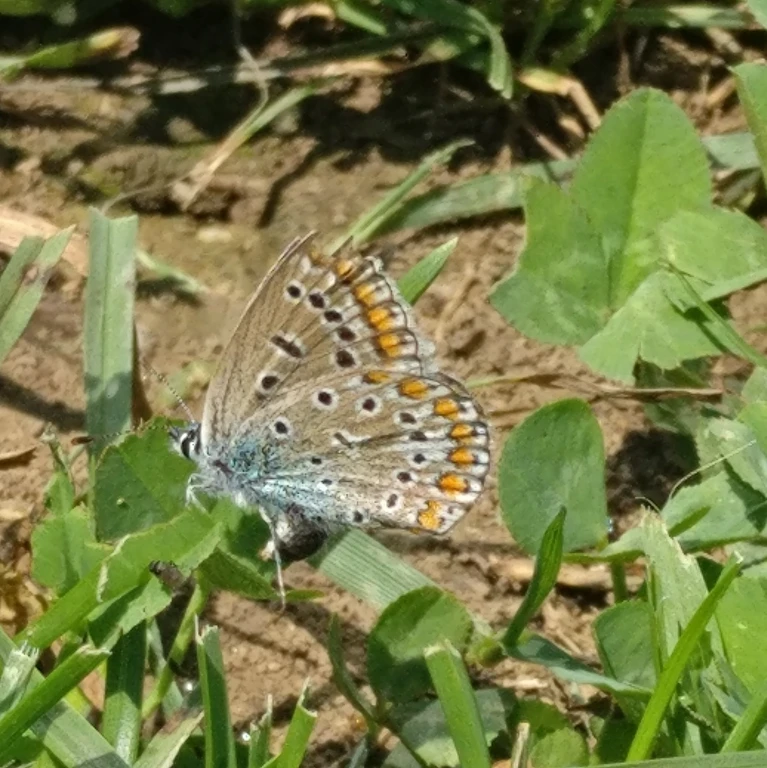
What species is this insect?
Polyommatus icarus
